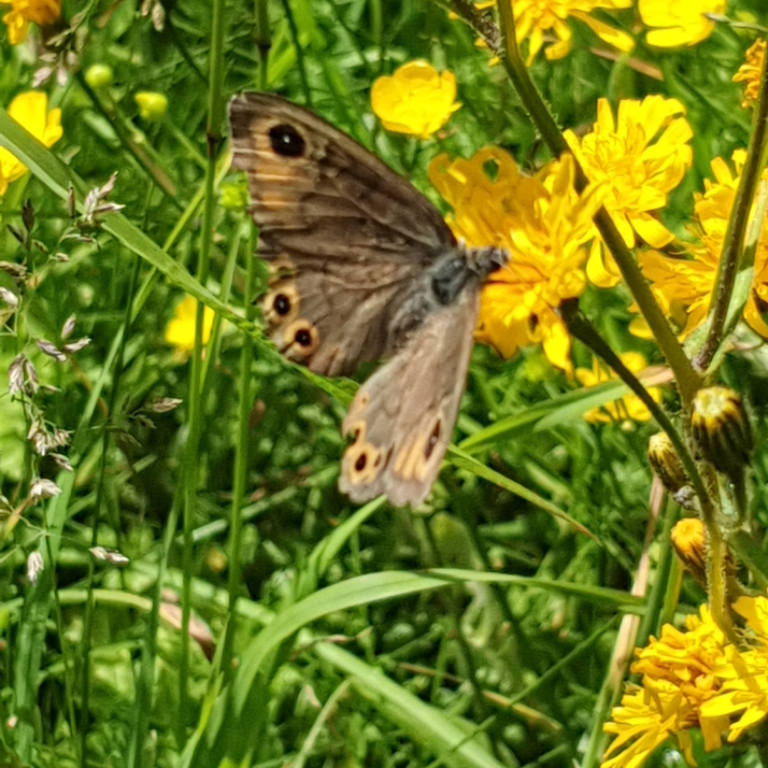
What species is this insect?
Lasiommata petropolitana (also Pararge petropolitana)
